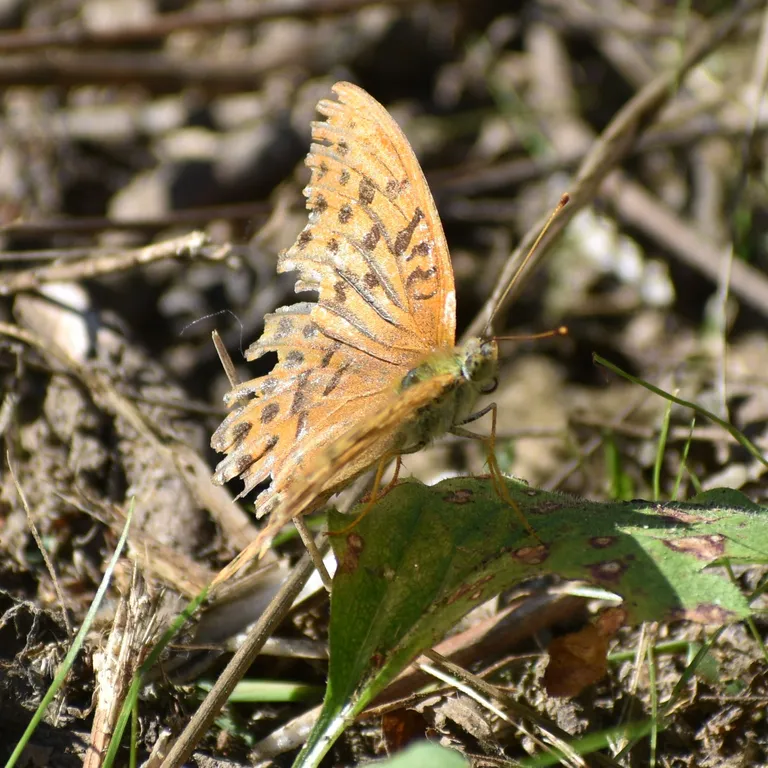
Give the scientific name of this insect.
Argynnis paphia
